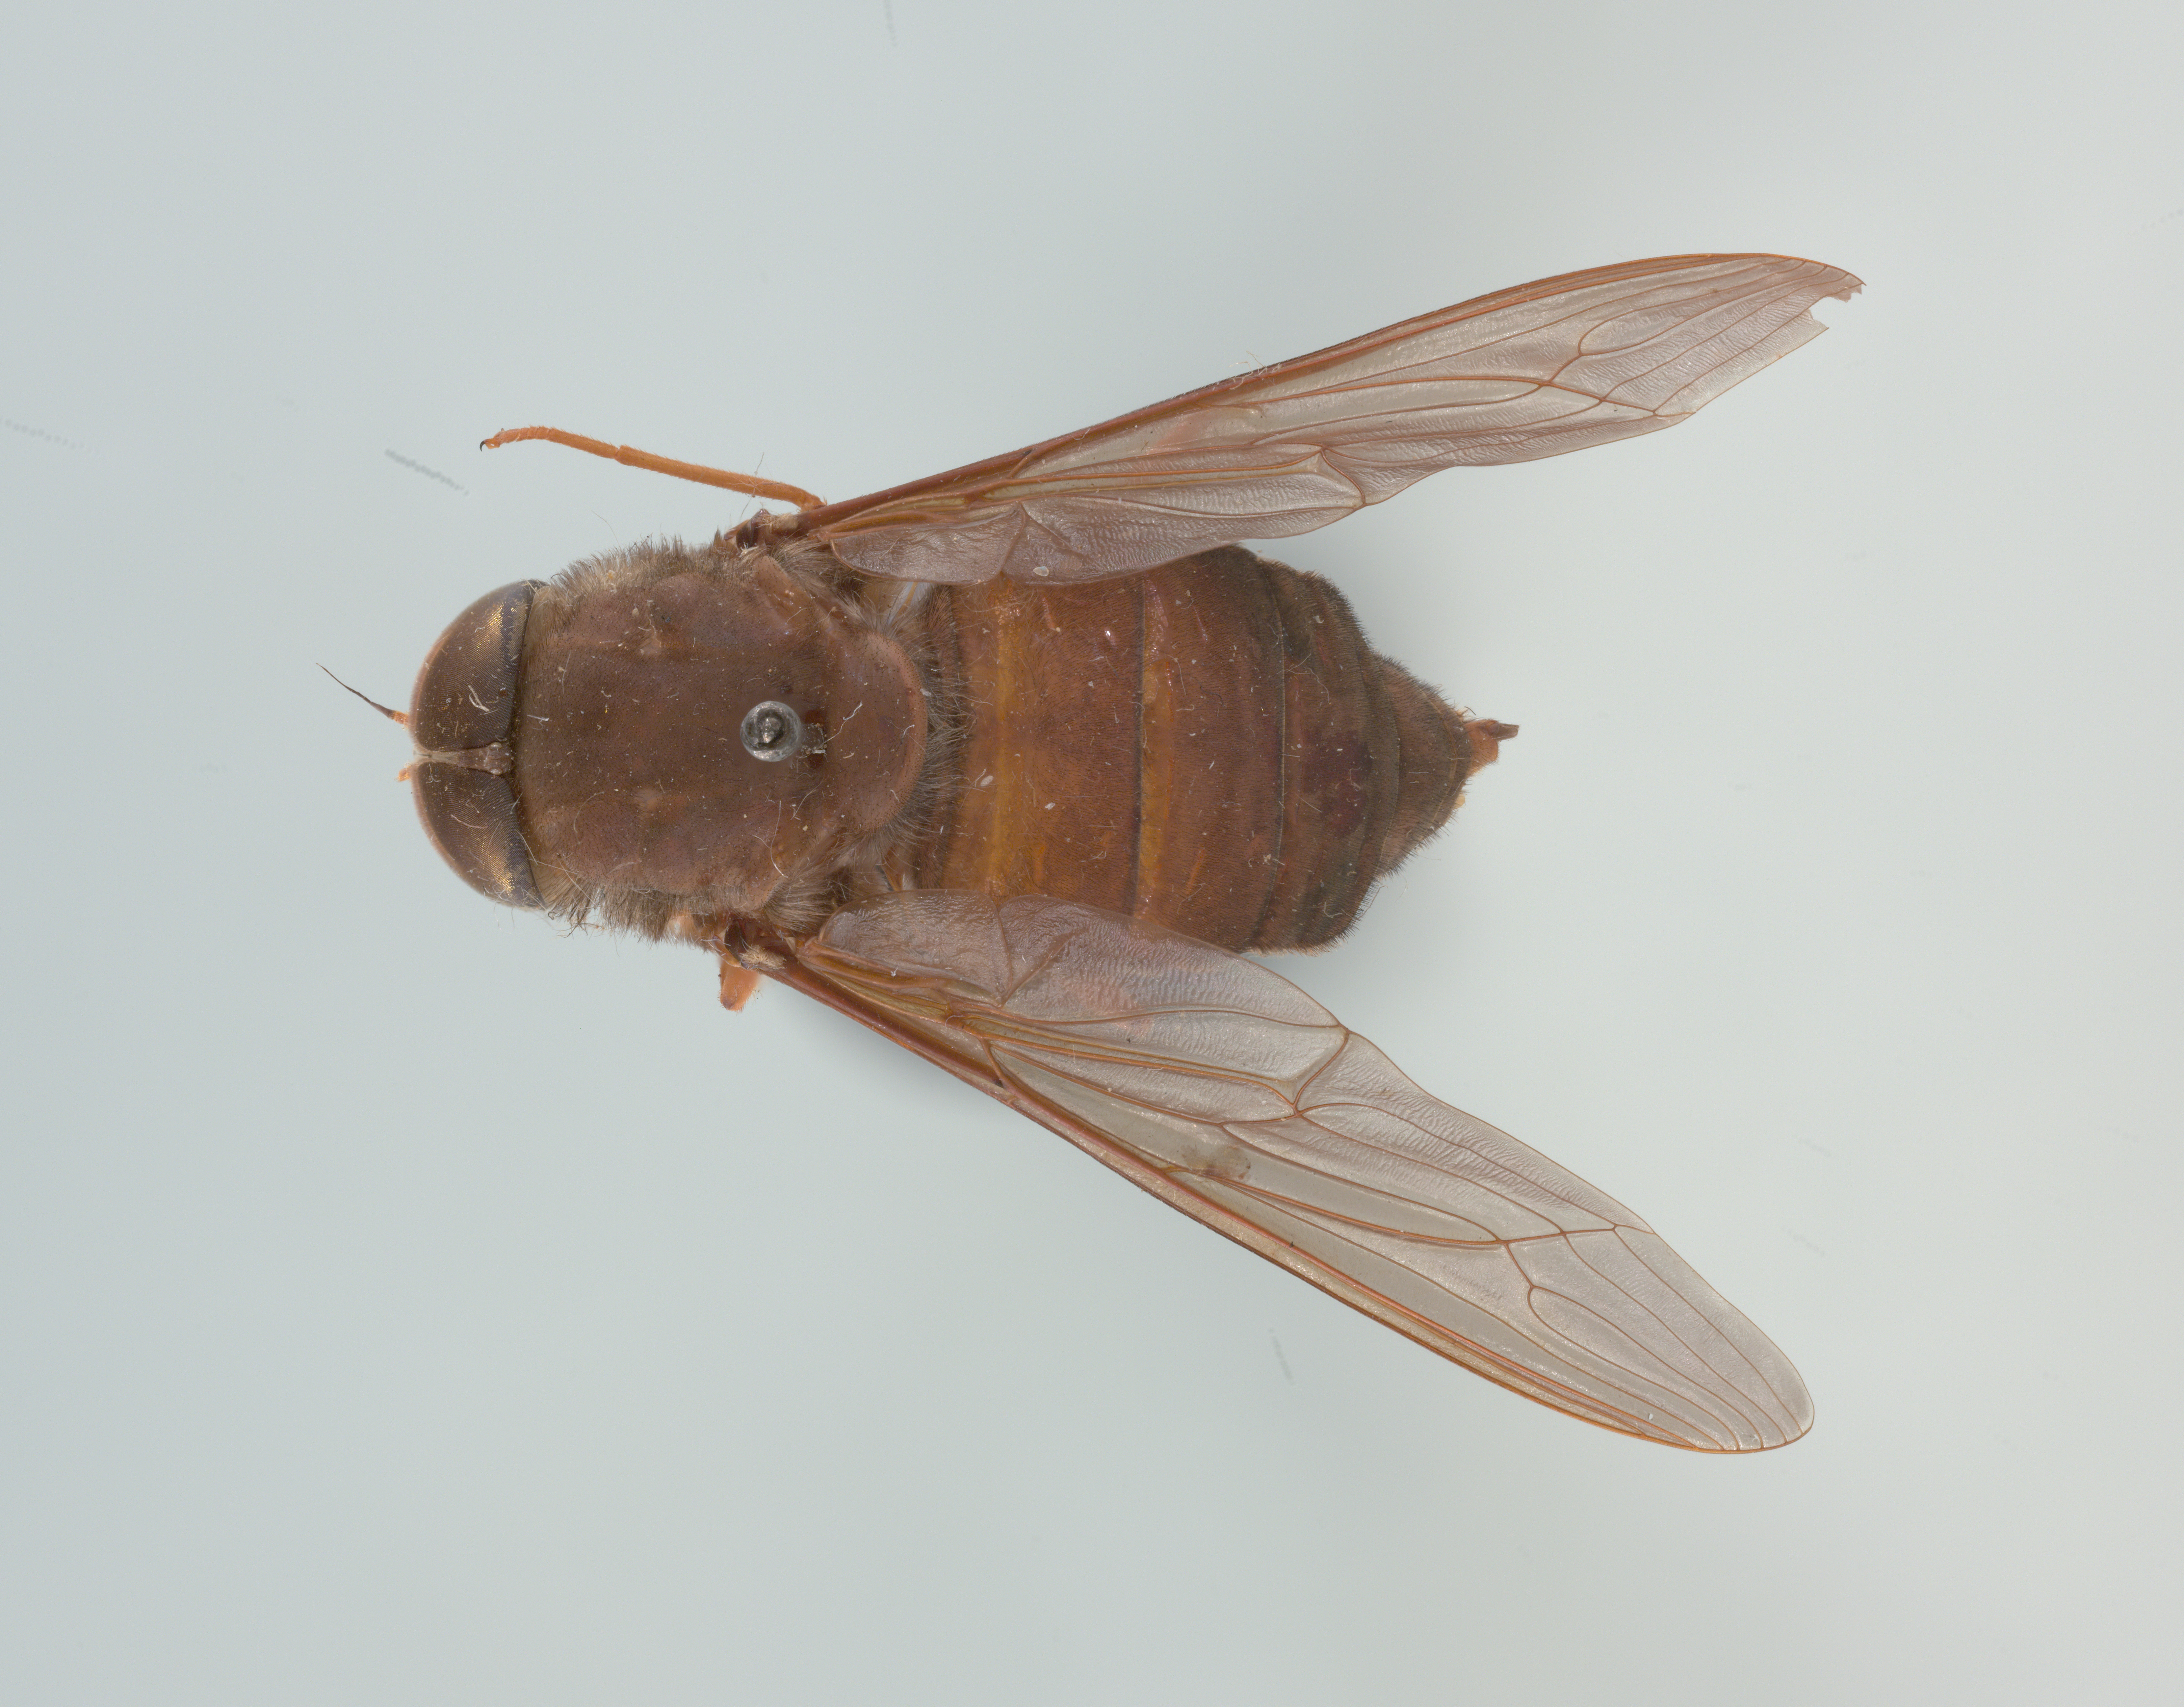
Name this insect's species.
Trichophthalma novaehollandiae
